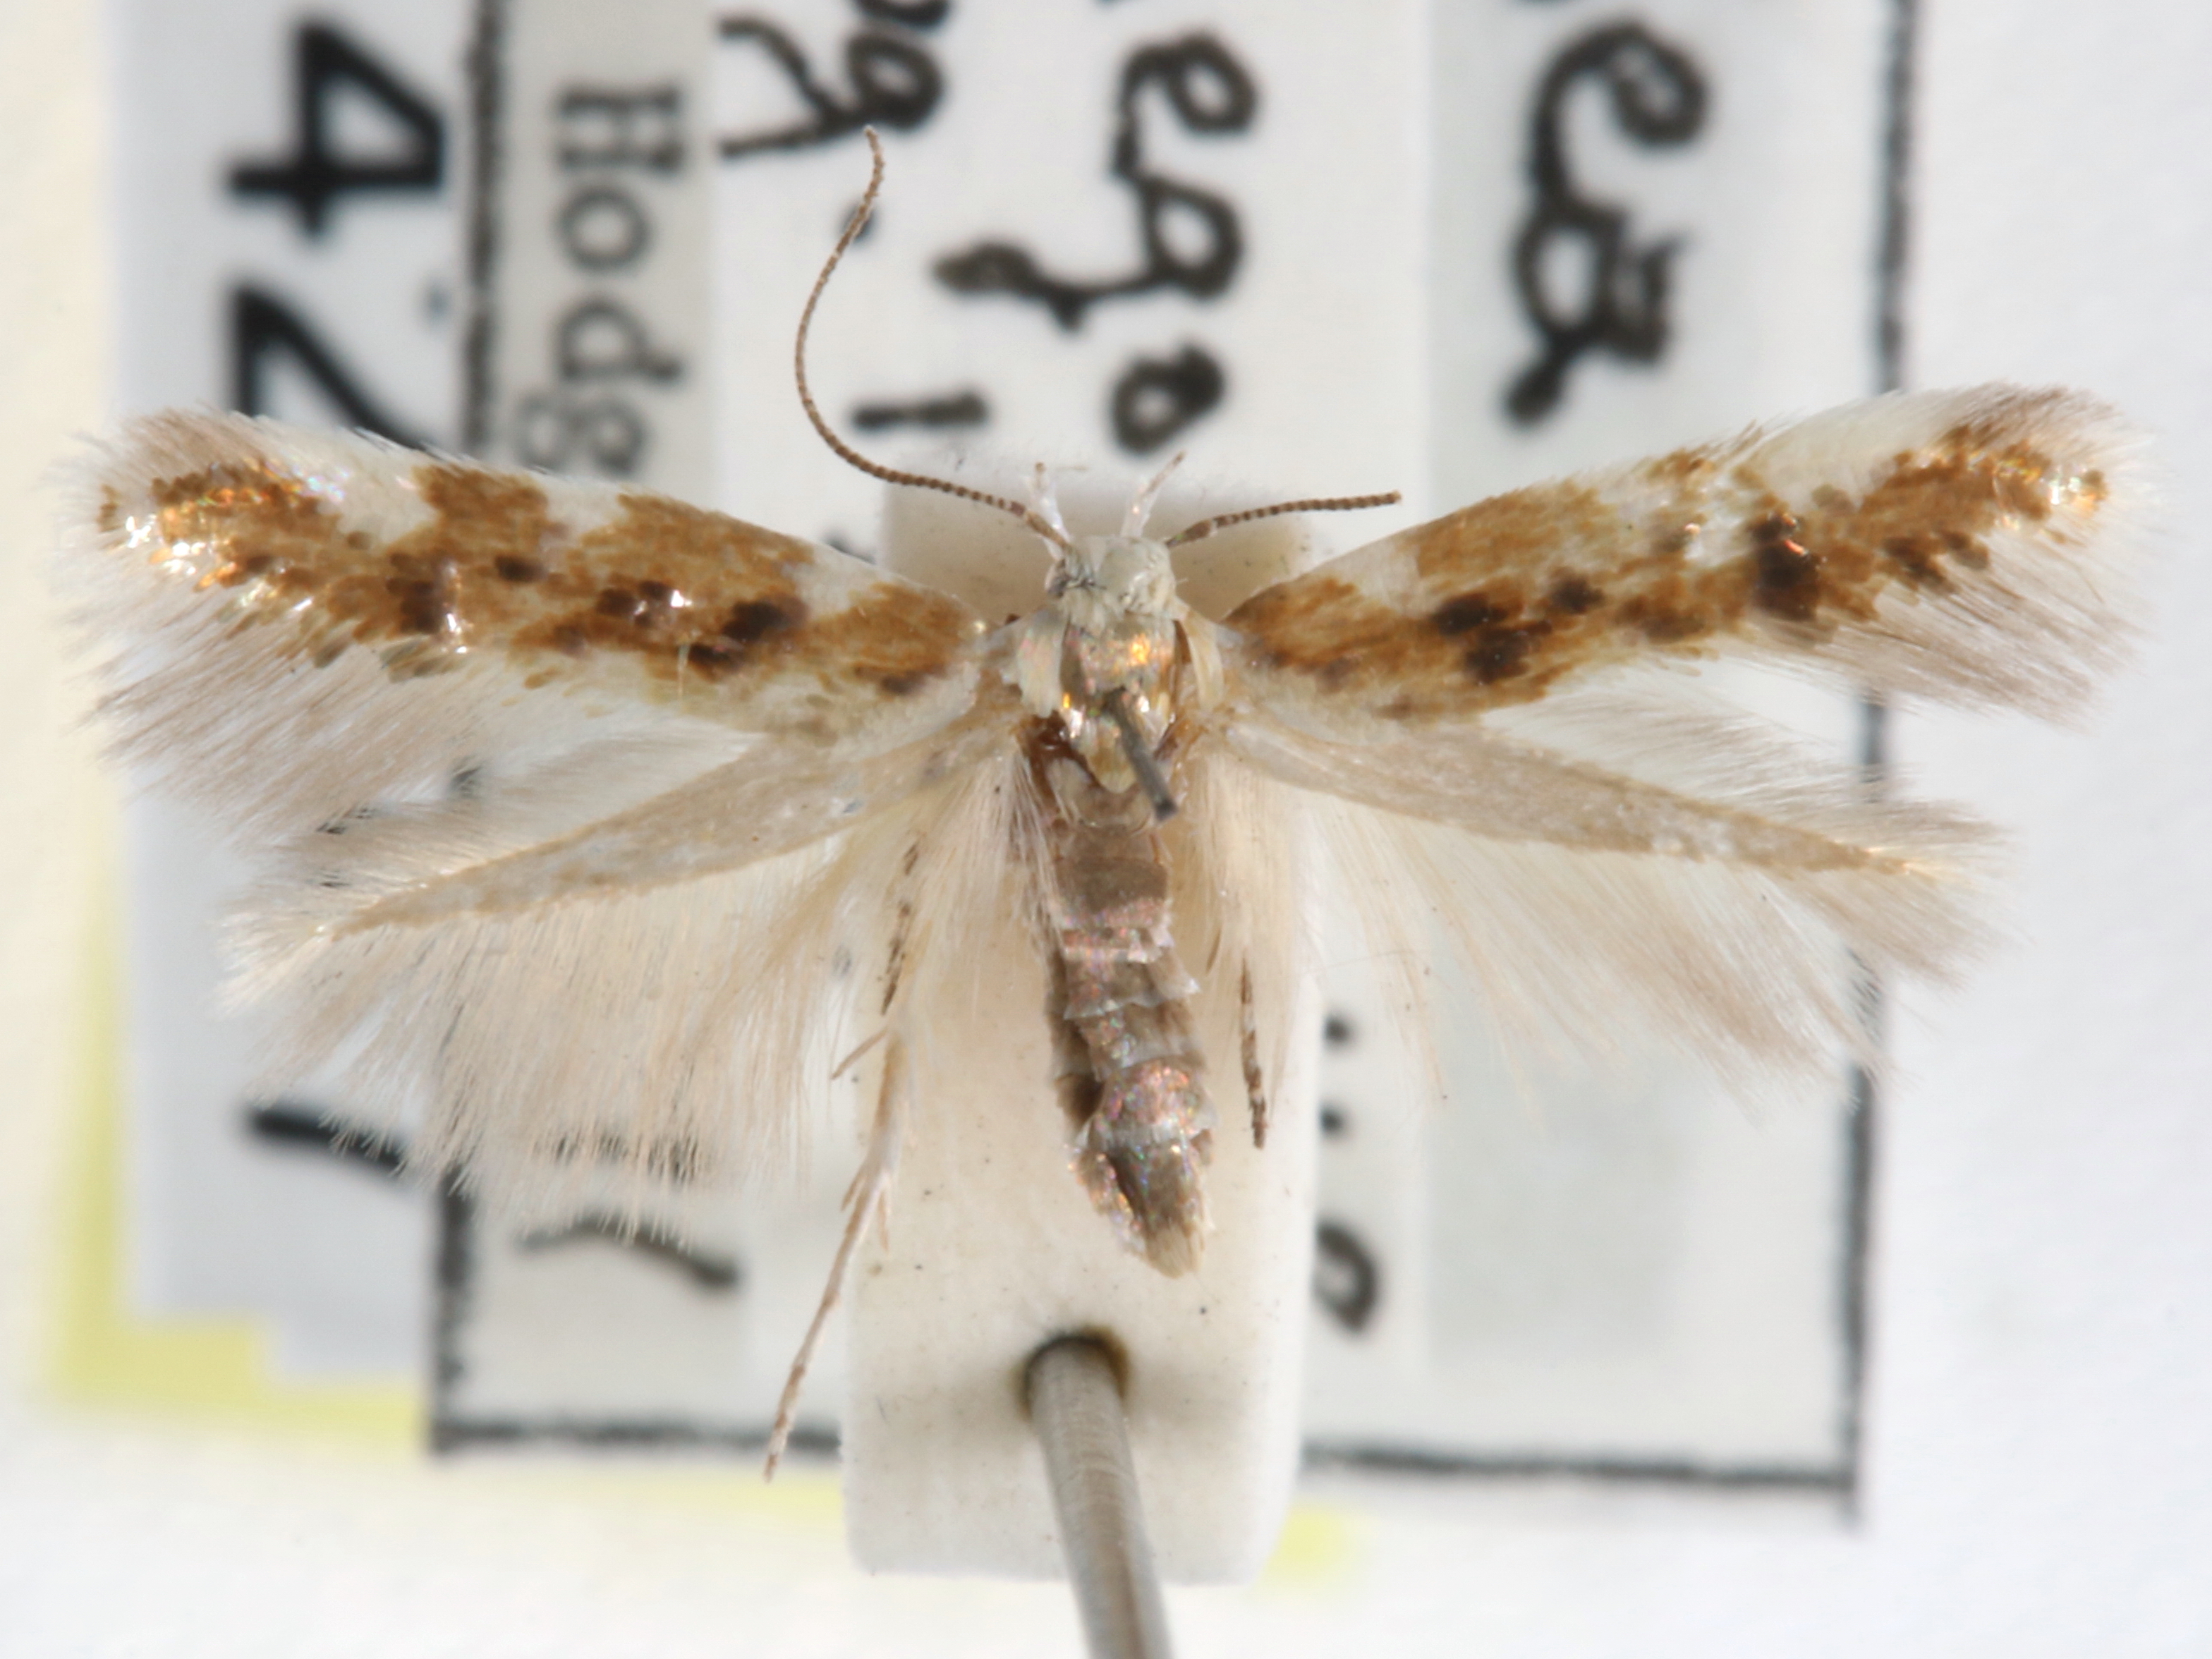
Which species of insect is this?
Stagmatophora iridella
